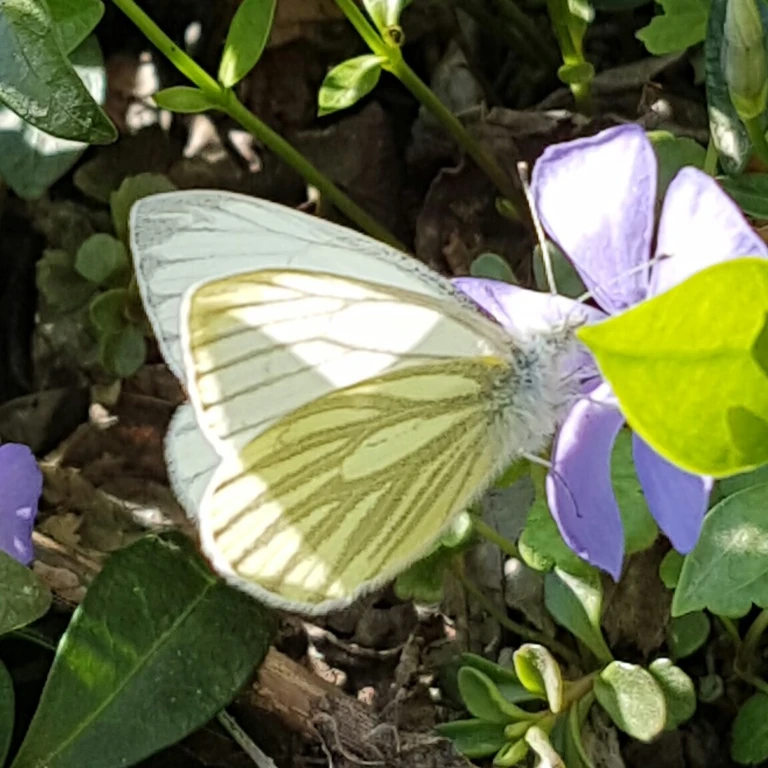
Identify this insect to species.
Pieris napi
